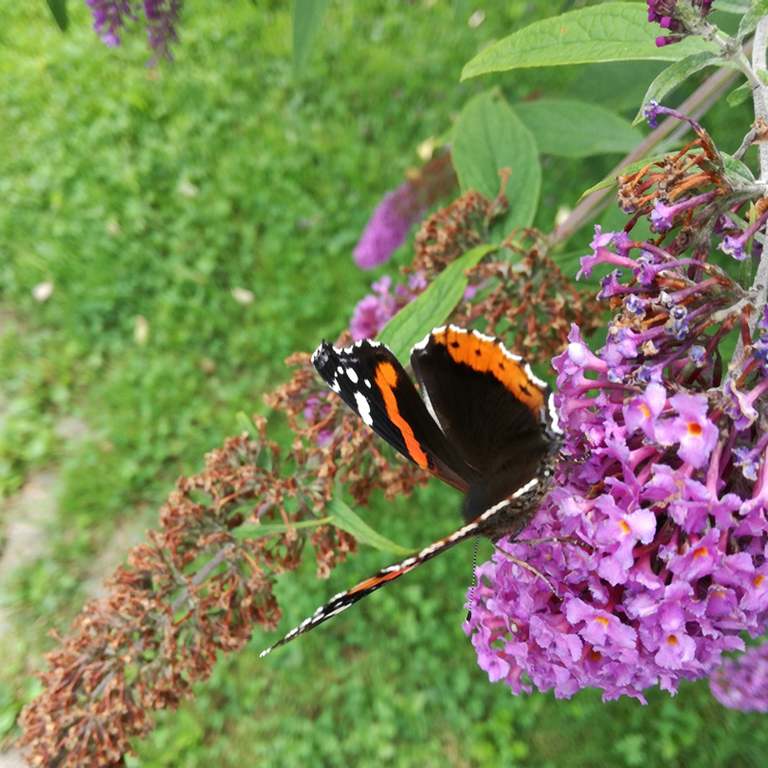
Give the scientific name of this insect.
Vanessa atalanta
